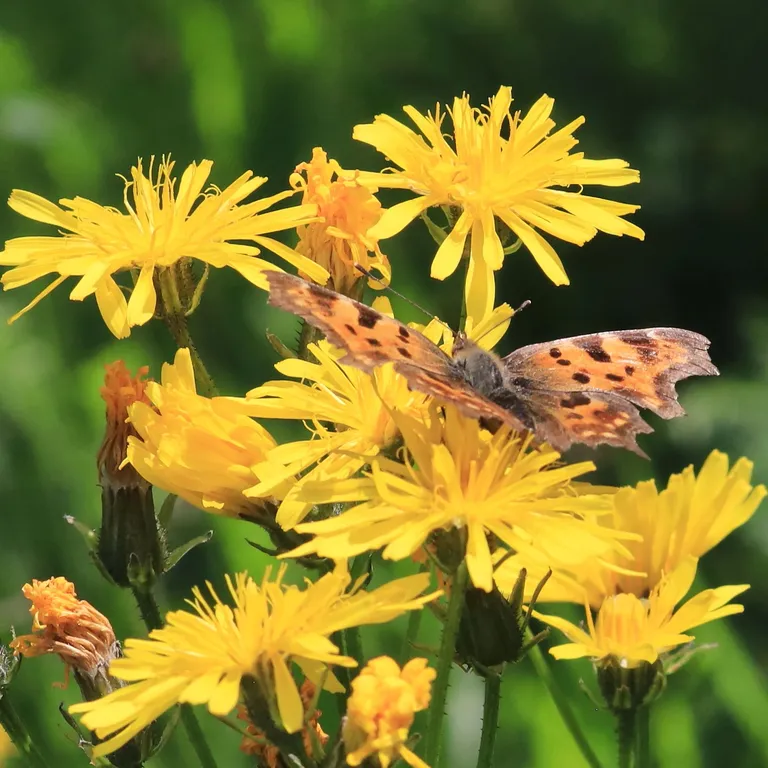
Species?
Polygonia c-album
